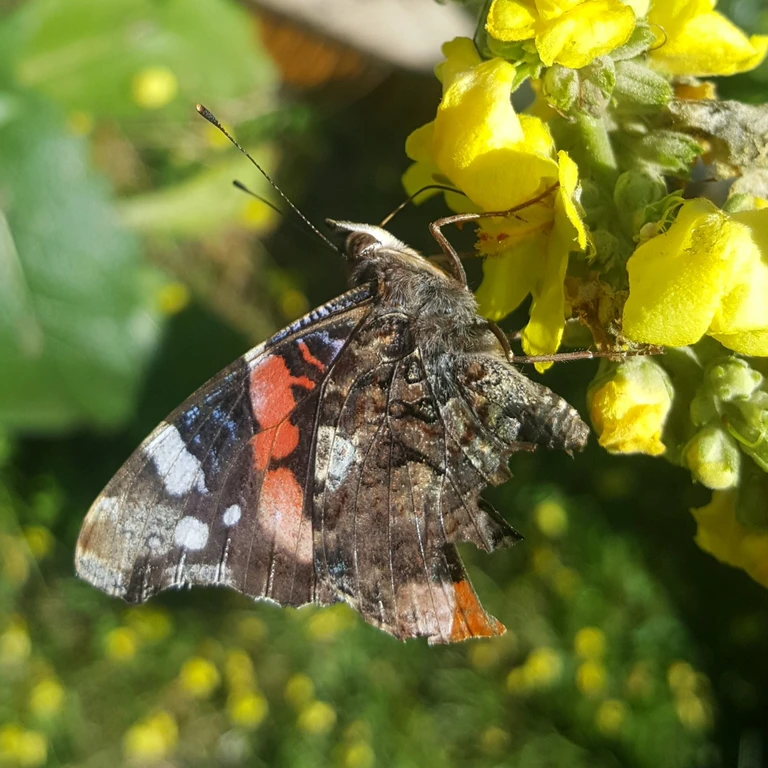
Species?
Vanessa atalanta
